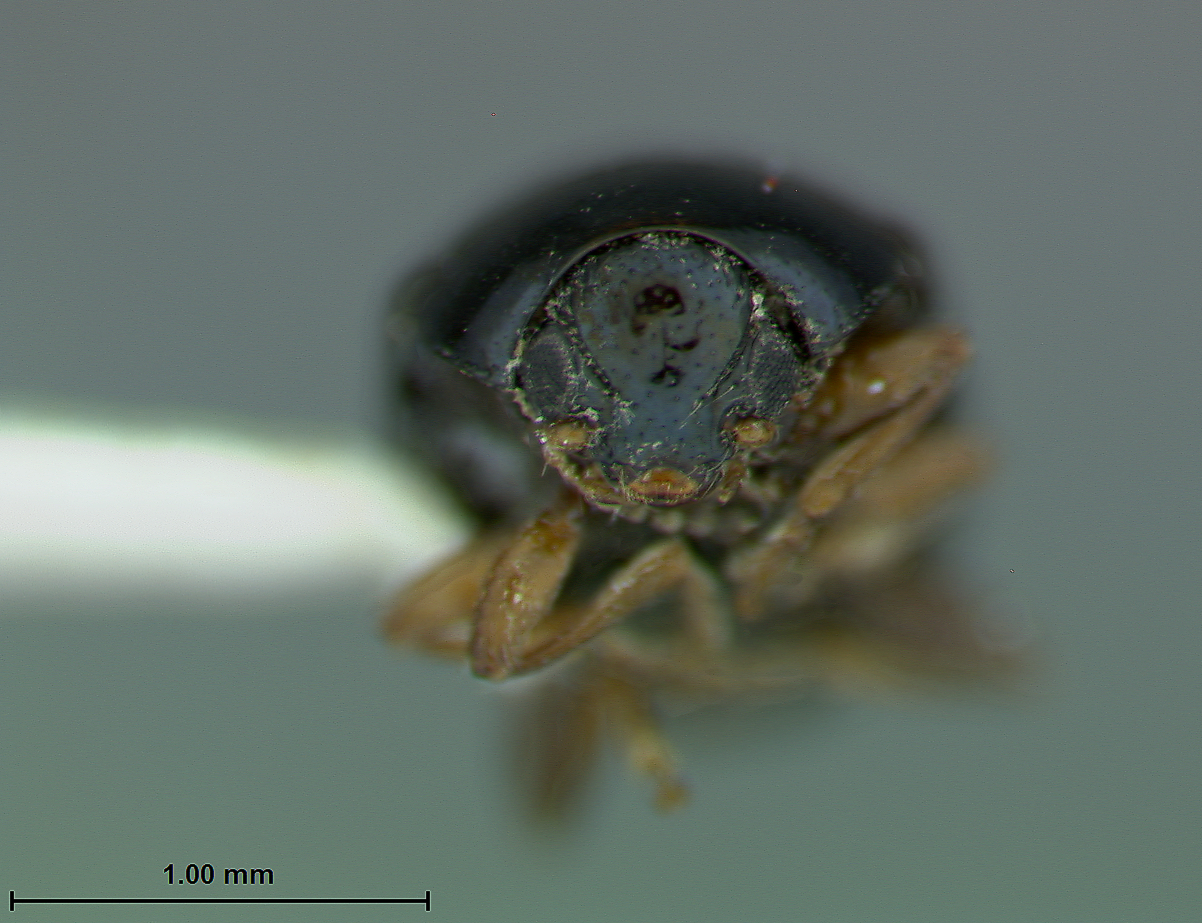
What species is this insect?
Nodina liui
